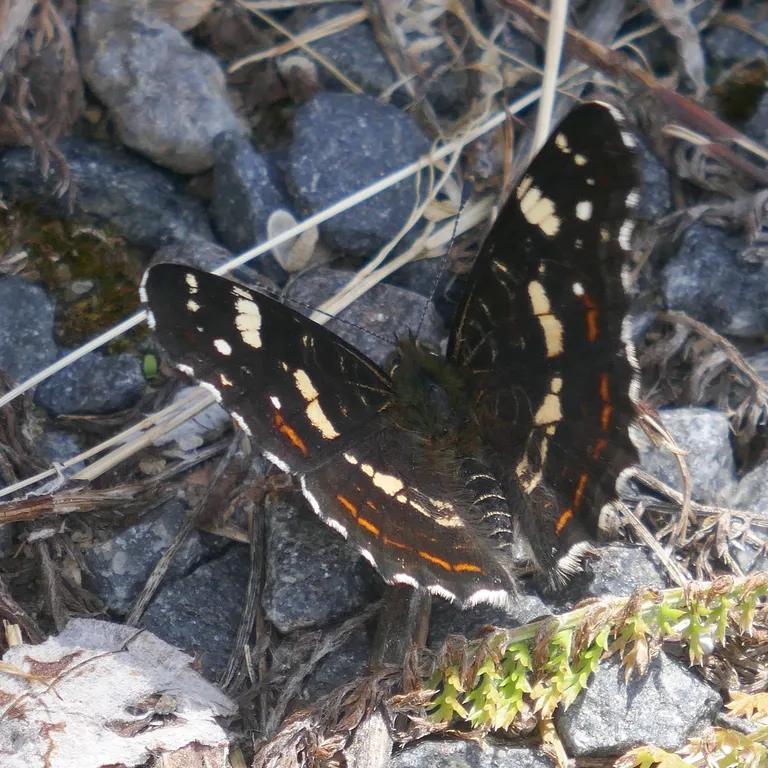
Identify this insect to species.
Araschnia levana
